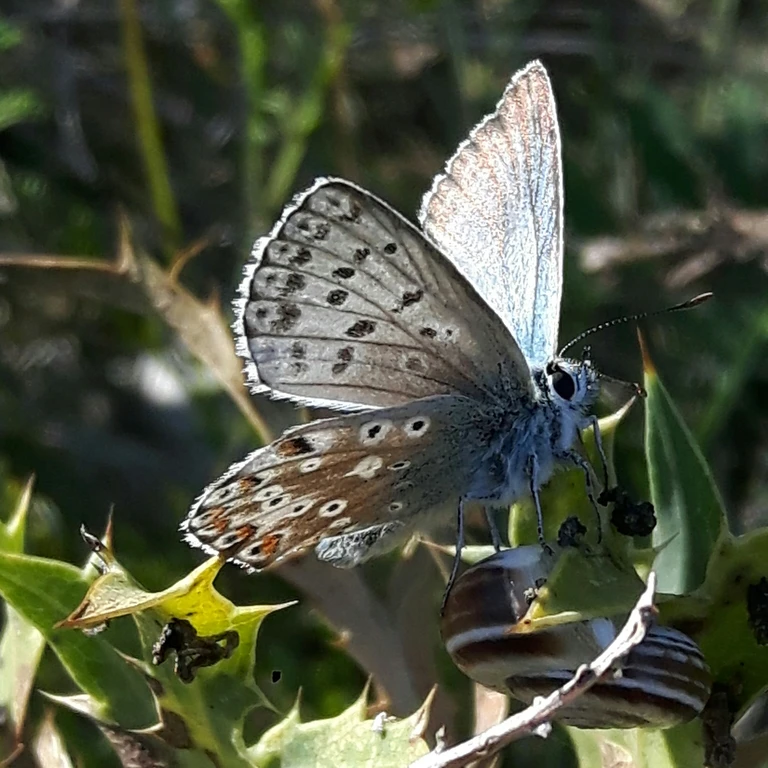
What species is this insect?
Lysandra coridon
